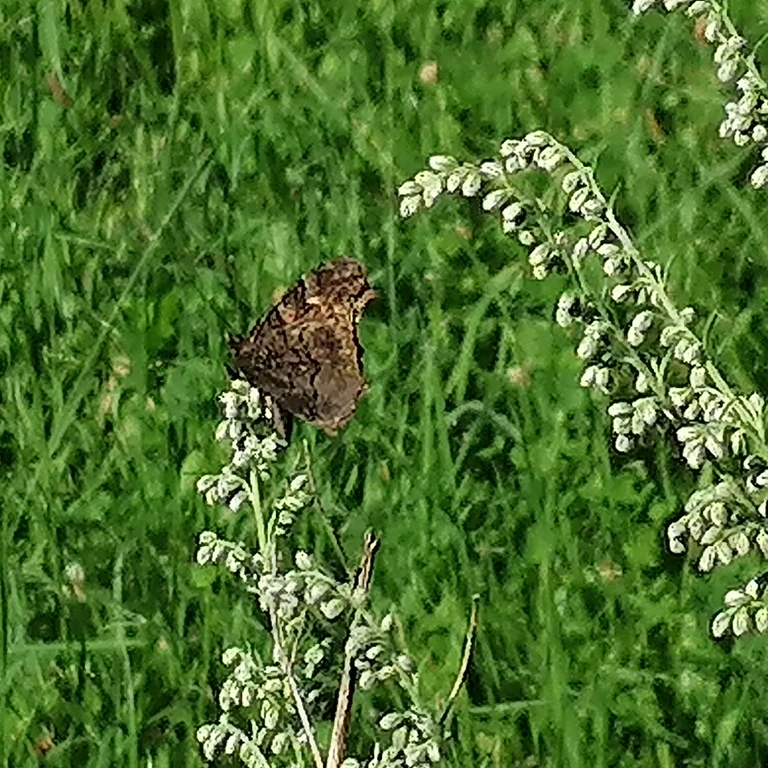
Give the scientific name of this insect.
Aglais io
